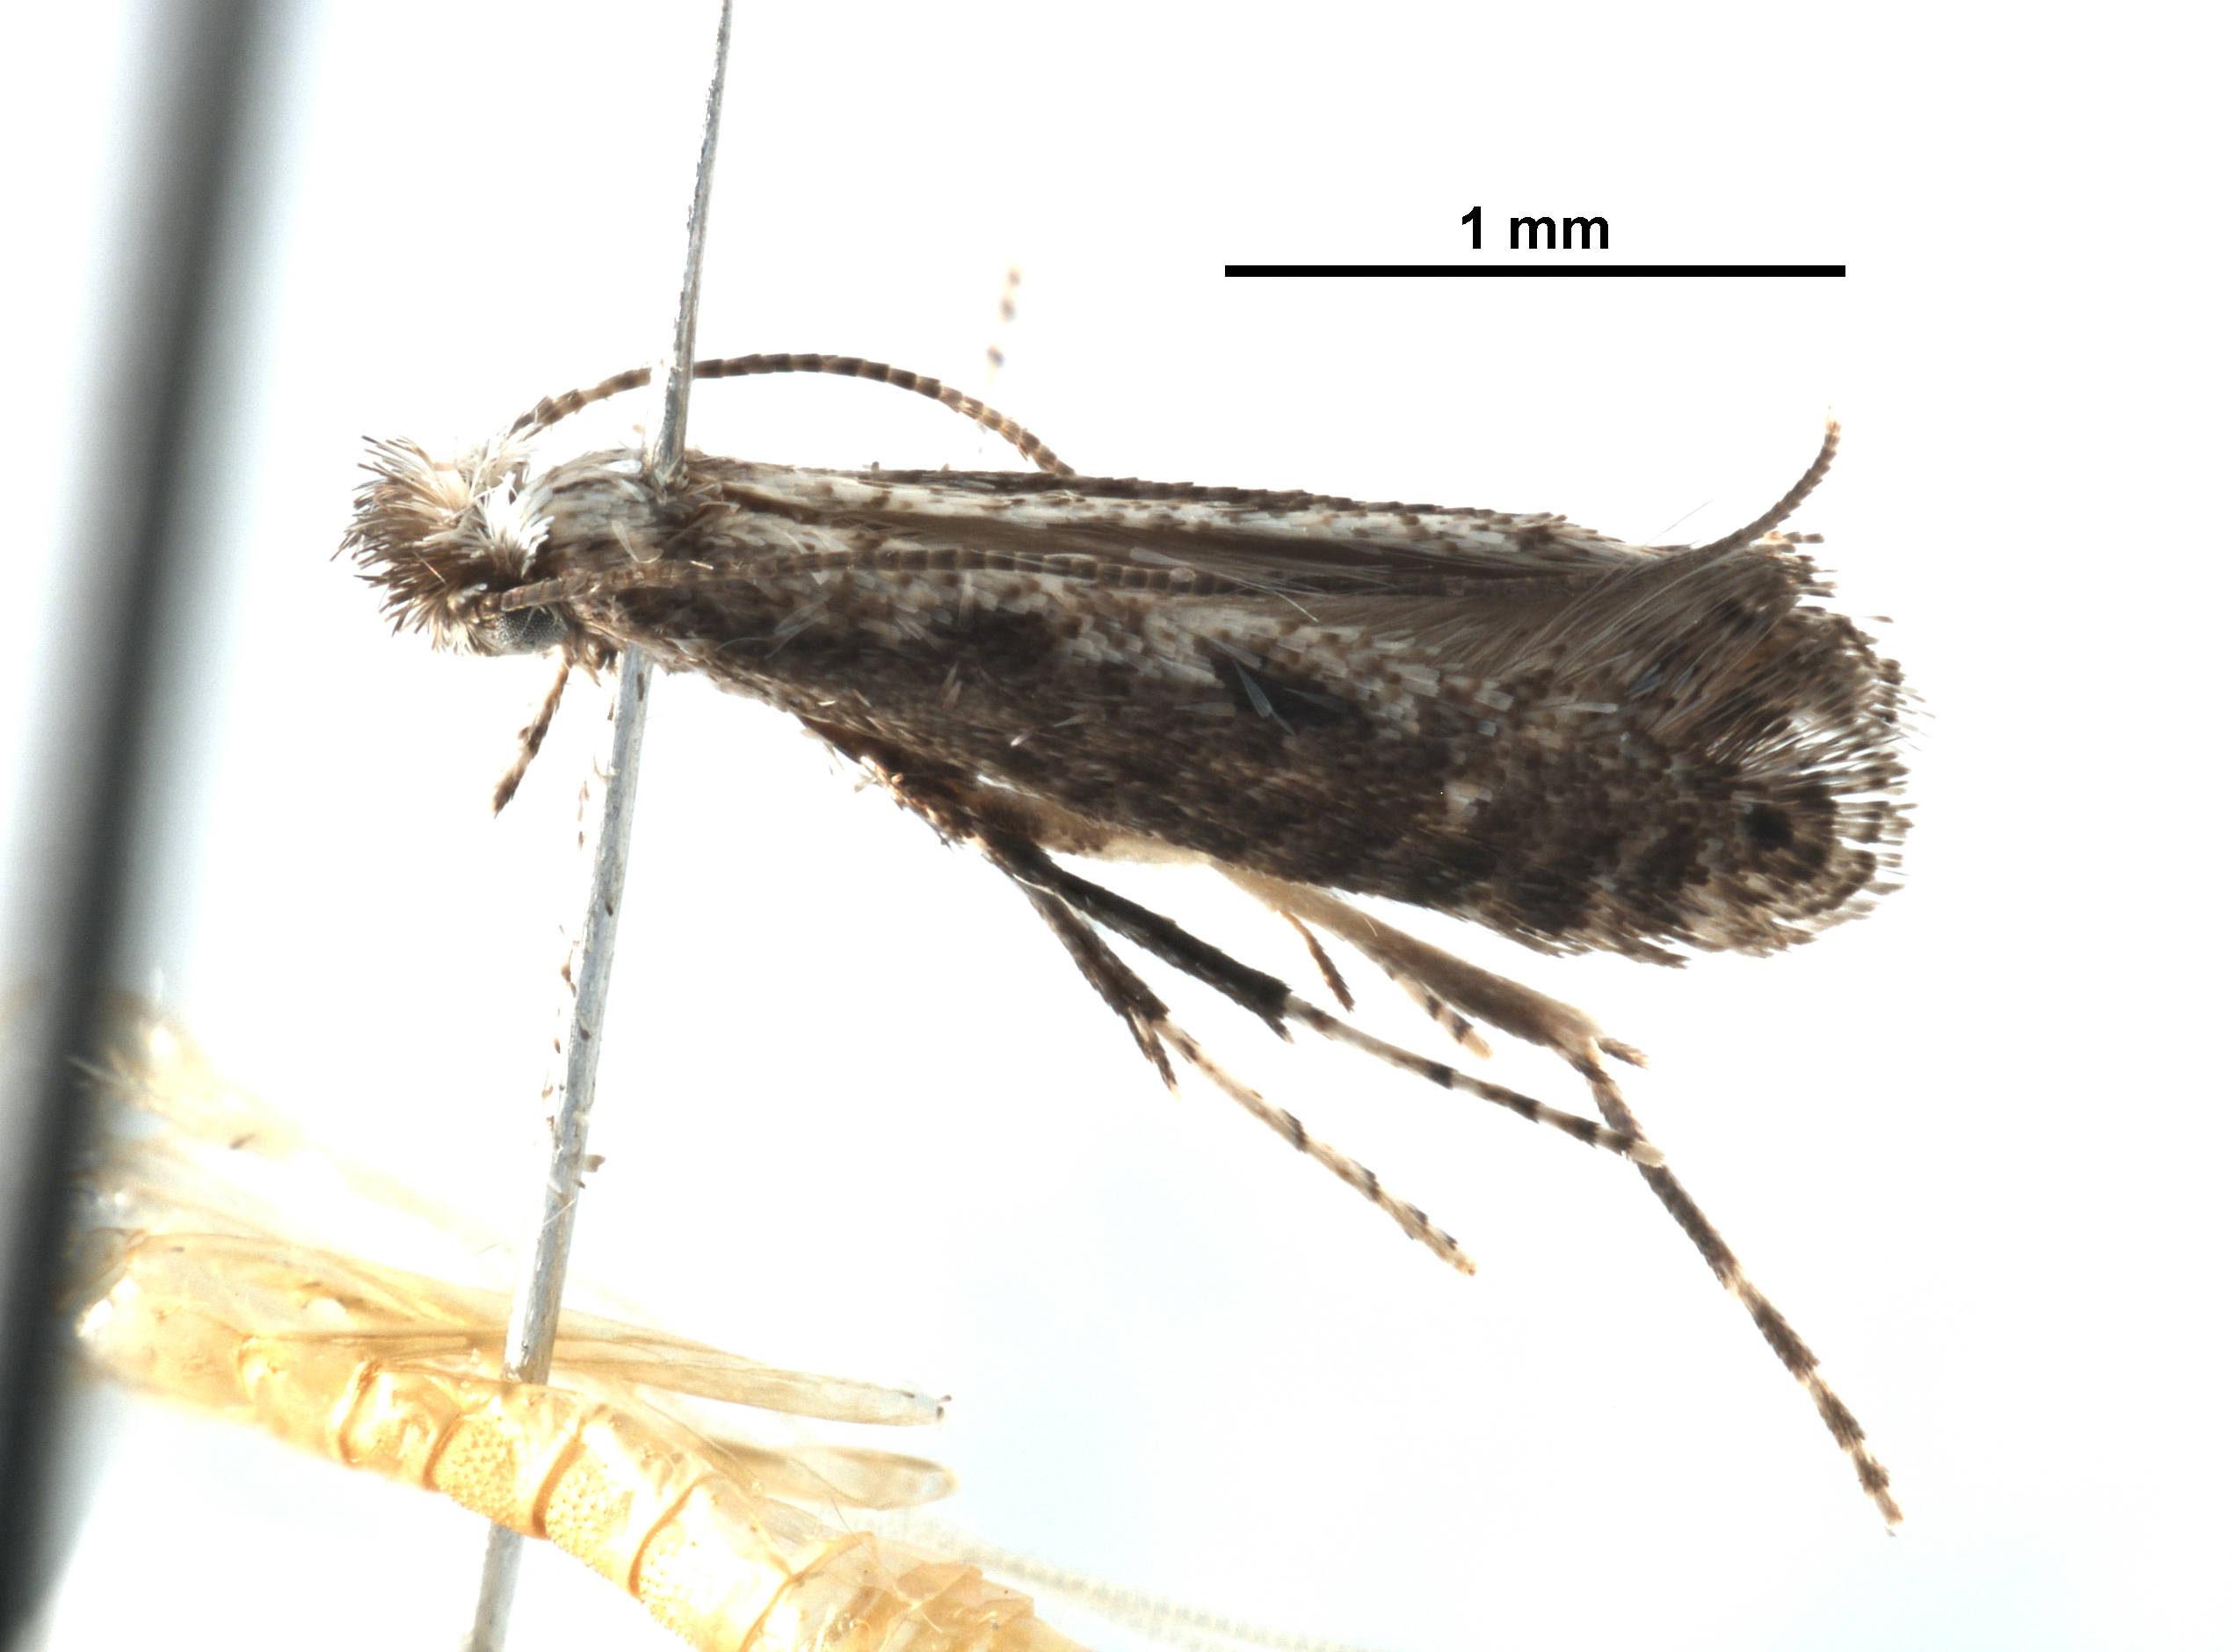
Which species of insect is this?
Parornix quadripunctella
